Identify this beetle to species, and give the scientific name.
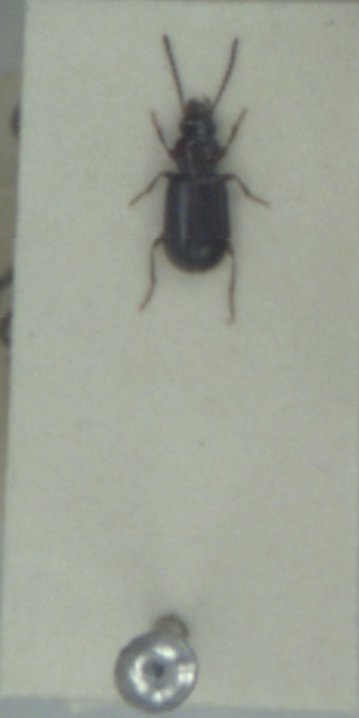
Acupalpus exiguus
